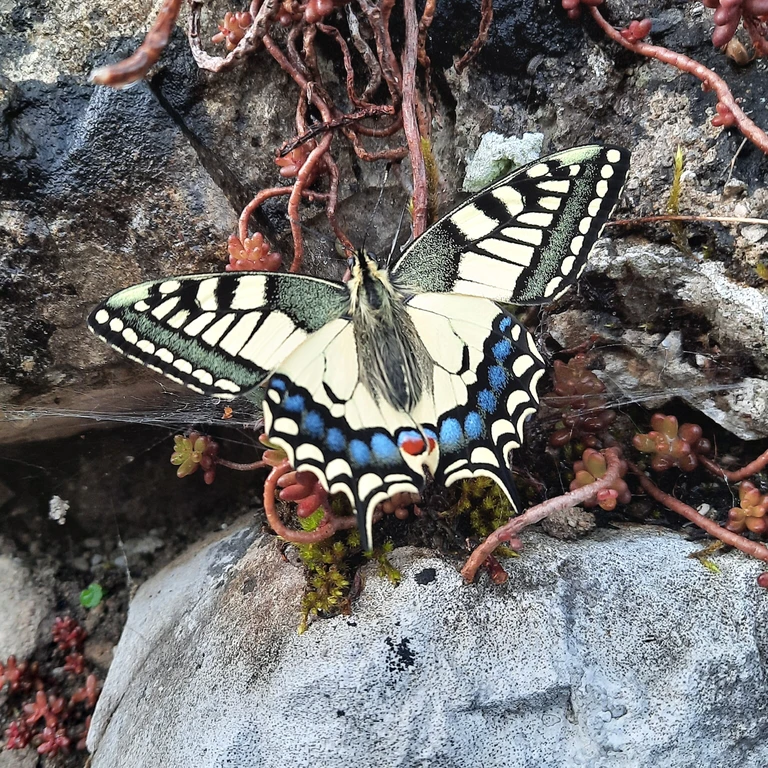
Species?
Papilio machaon
